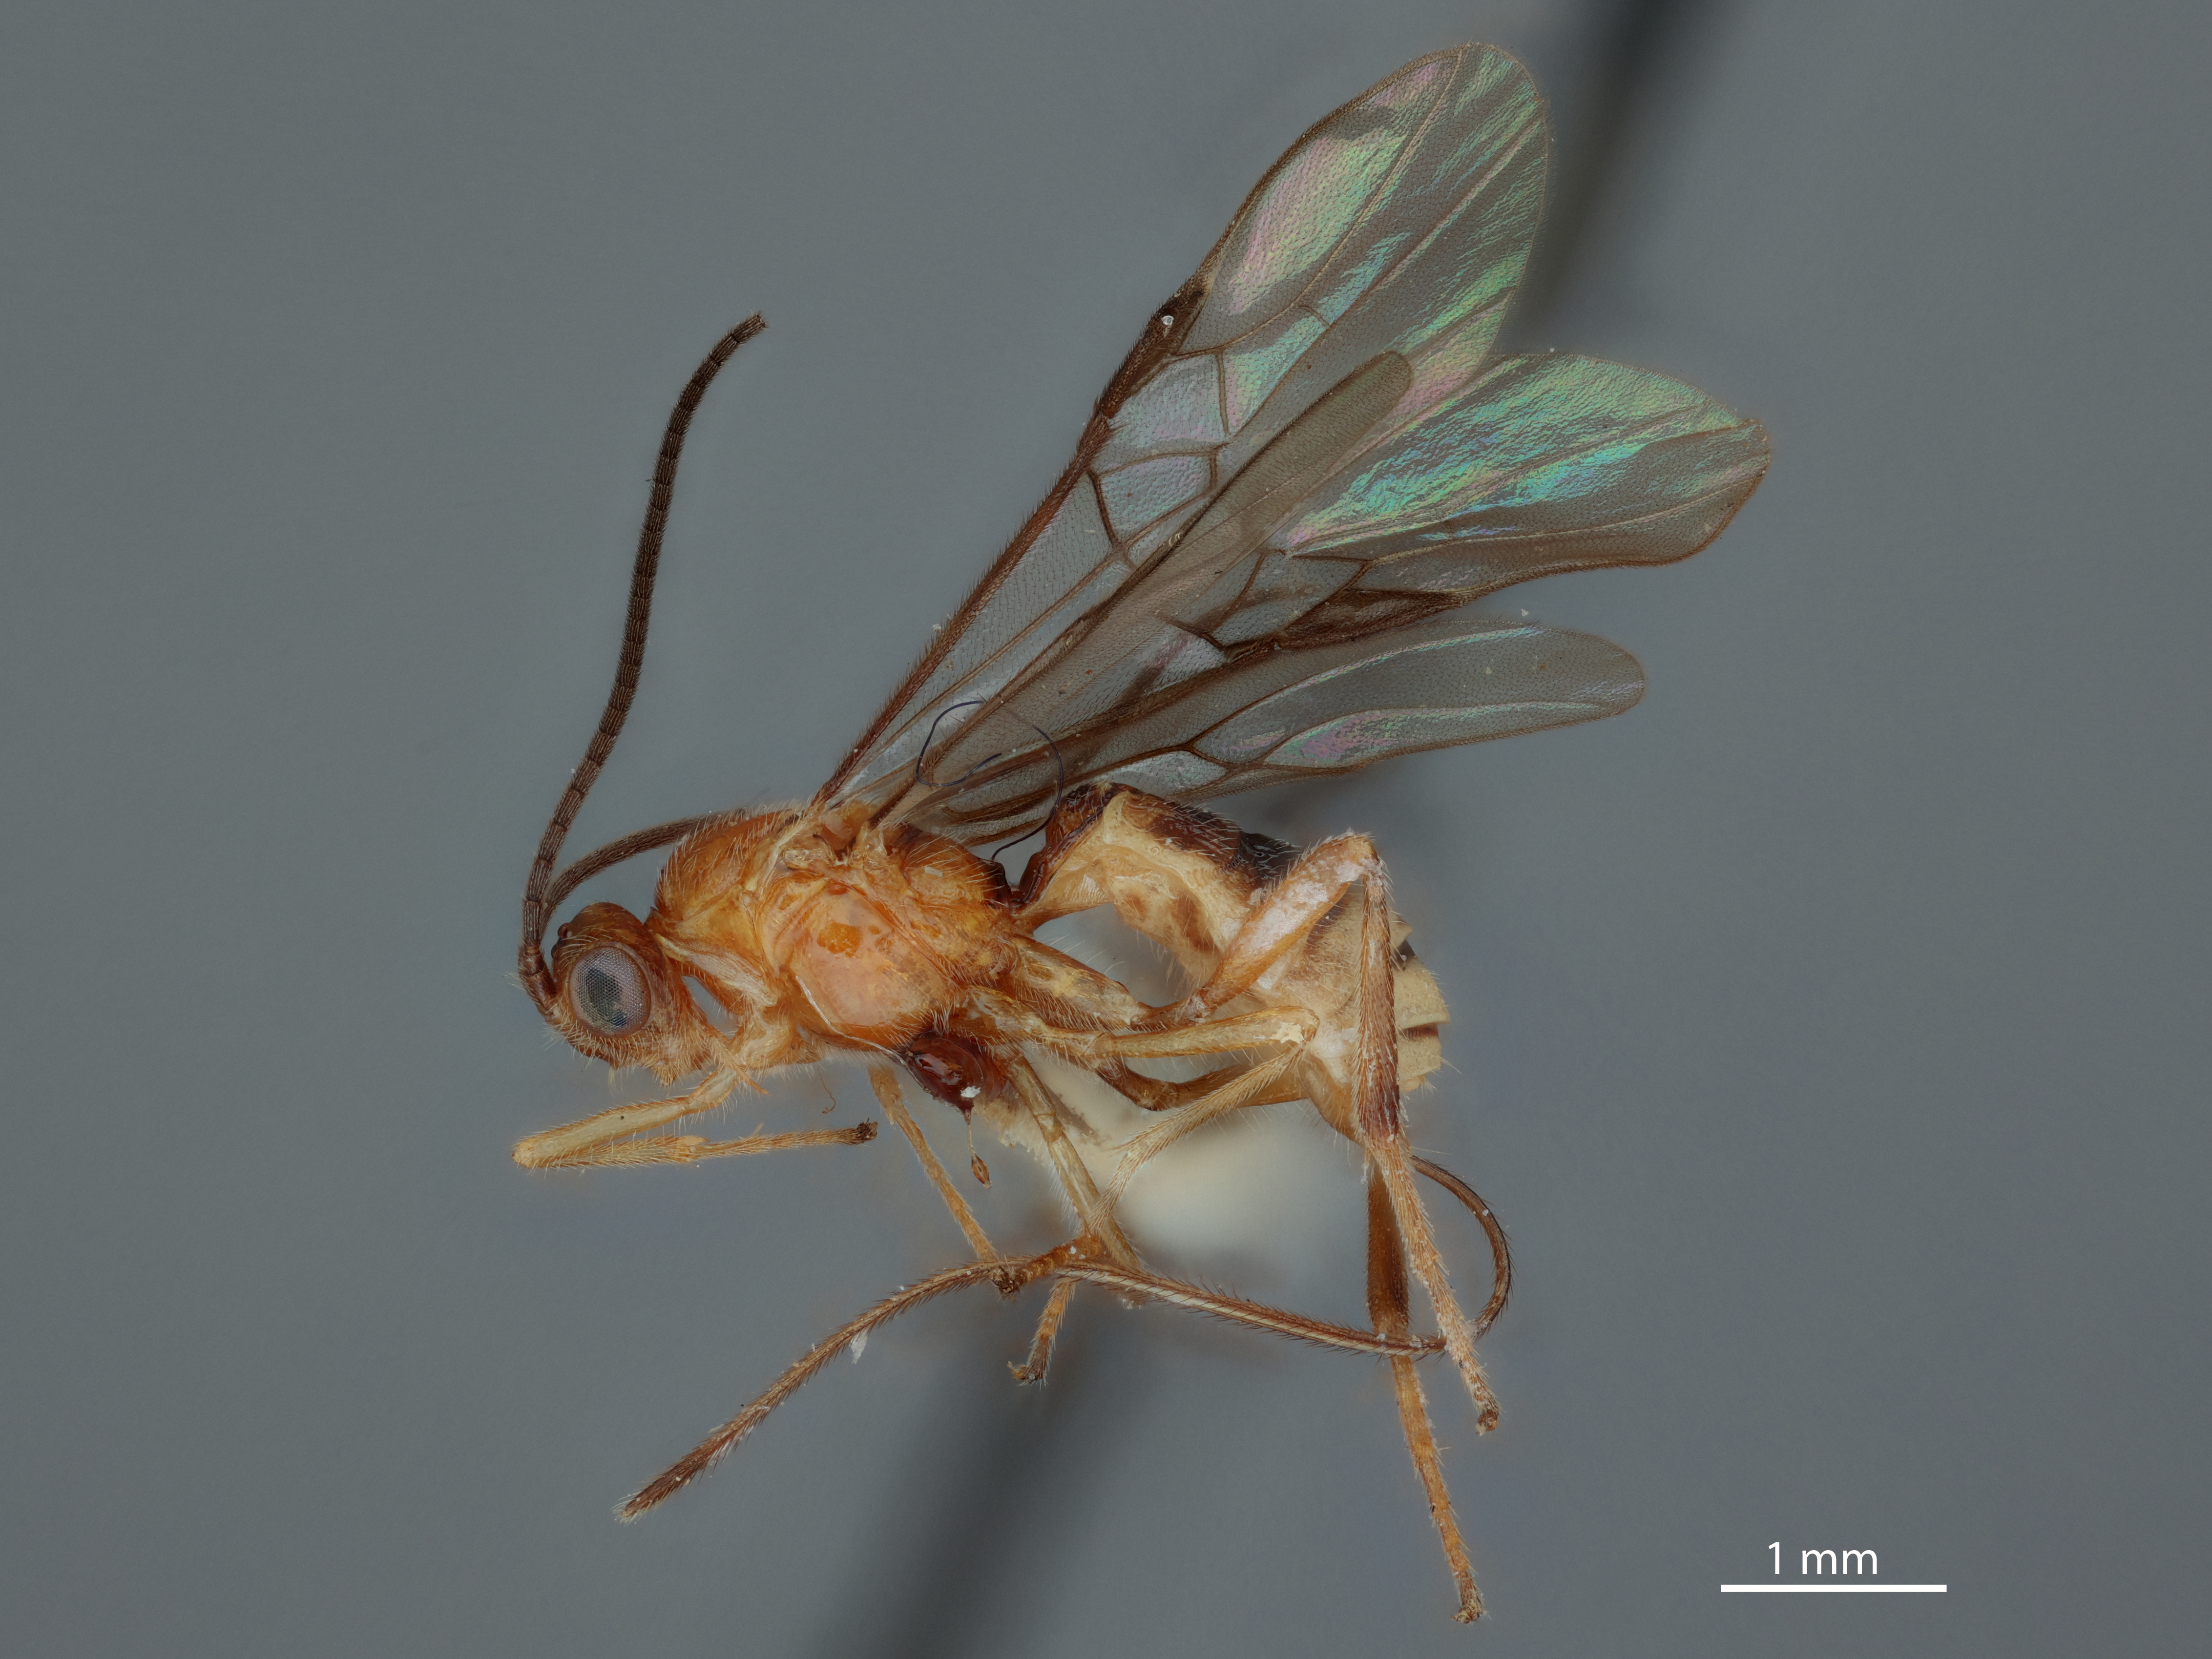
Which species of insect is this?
Microbracon lendicivorus
